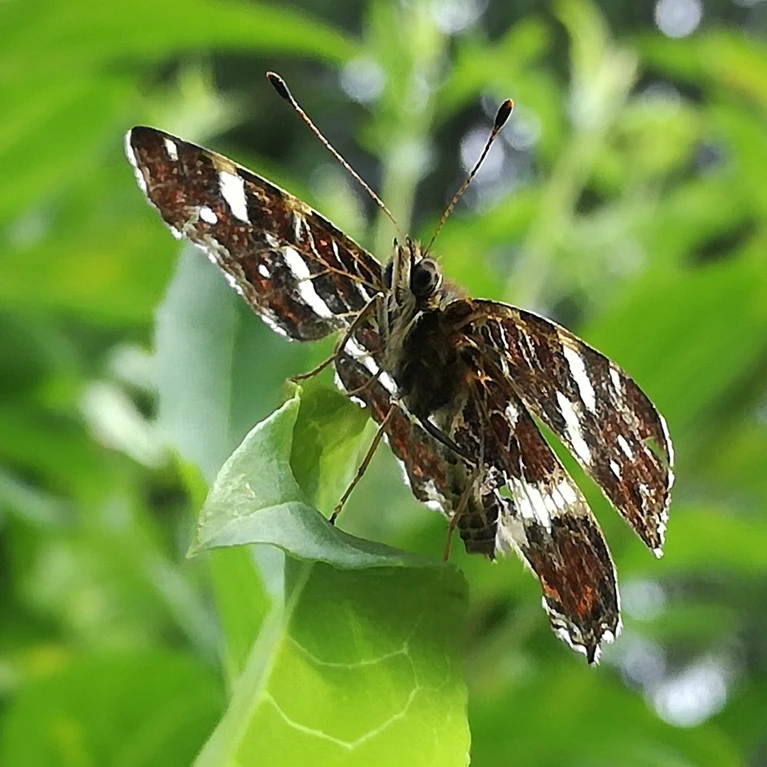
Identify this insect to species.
Araschnia levana
